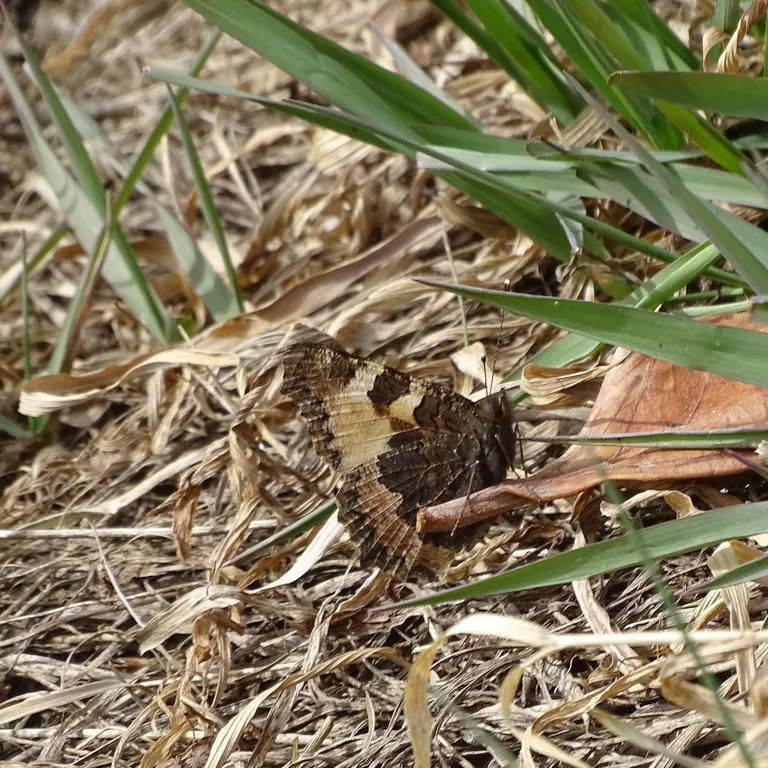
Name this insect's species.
Aglais urticae
